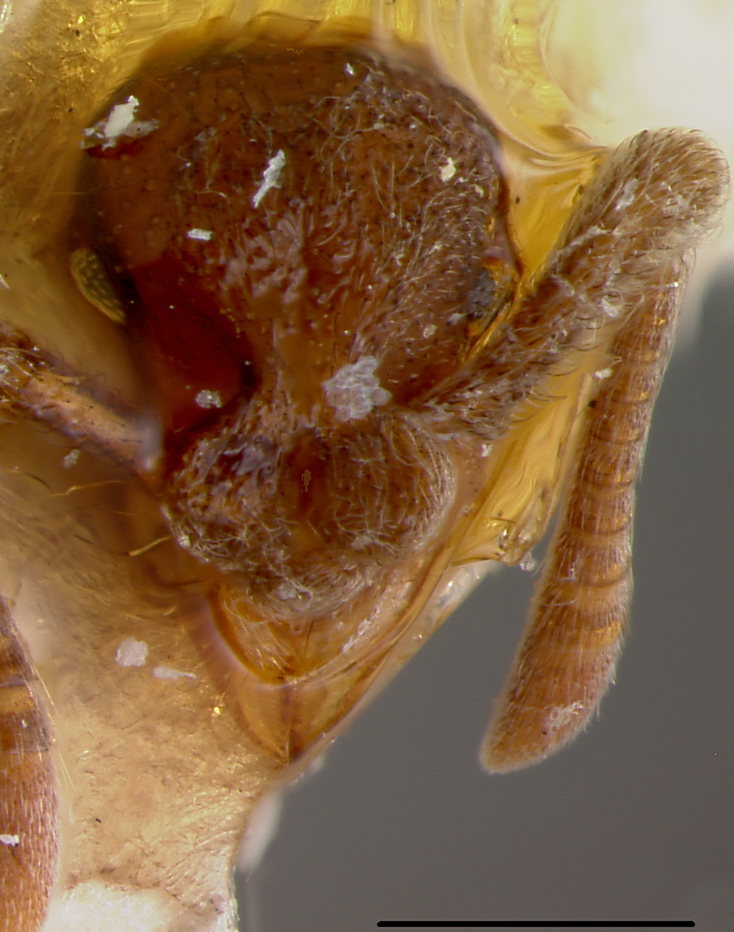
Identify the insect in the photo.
Apterostigma ierense
